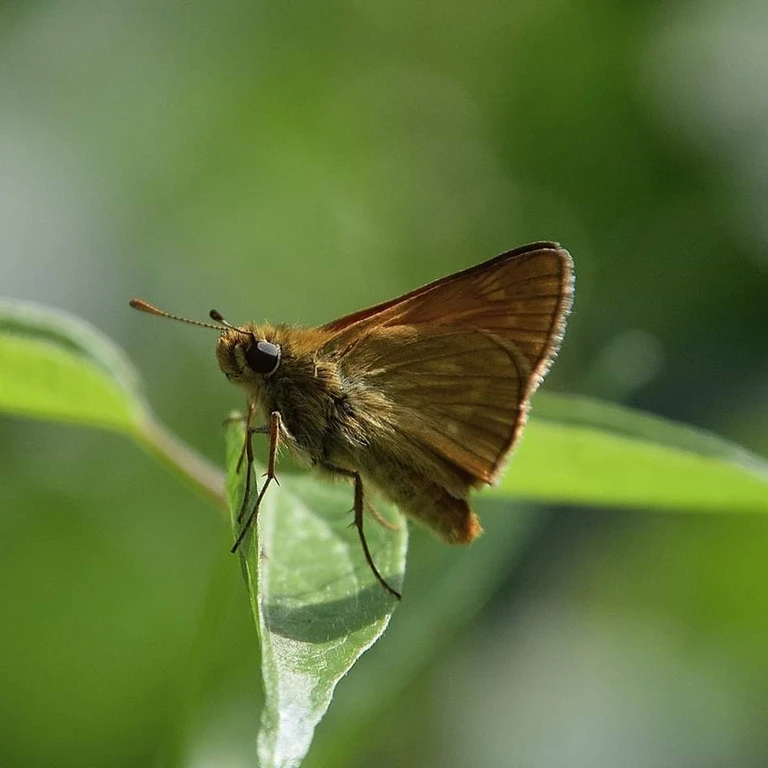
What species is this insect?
Ochlodes sylvanus (also Ochlodes venata)
